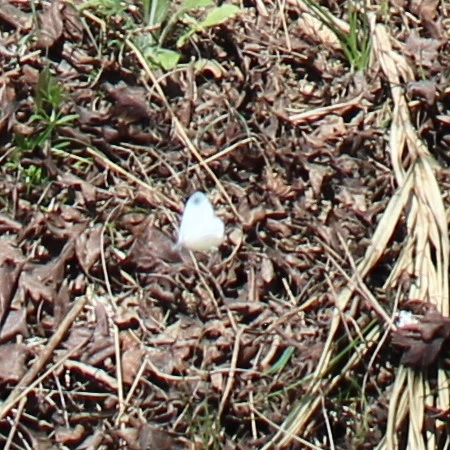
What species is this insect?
Leptidea sinapis/juvernica
